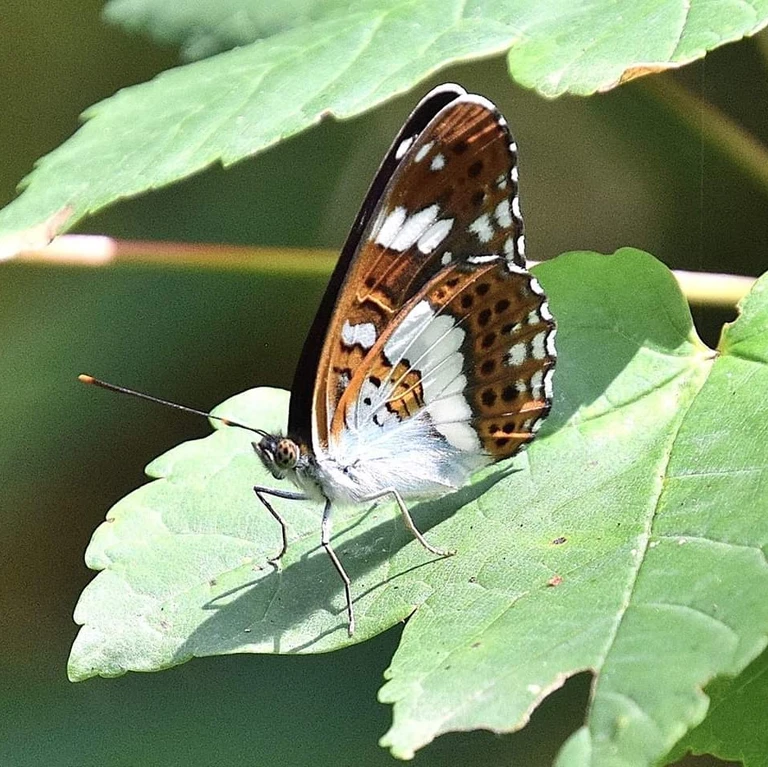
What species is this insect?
Limenitis camilla (also Ladoga camilla)
